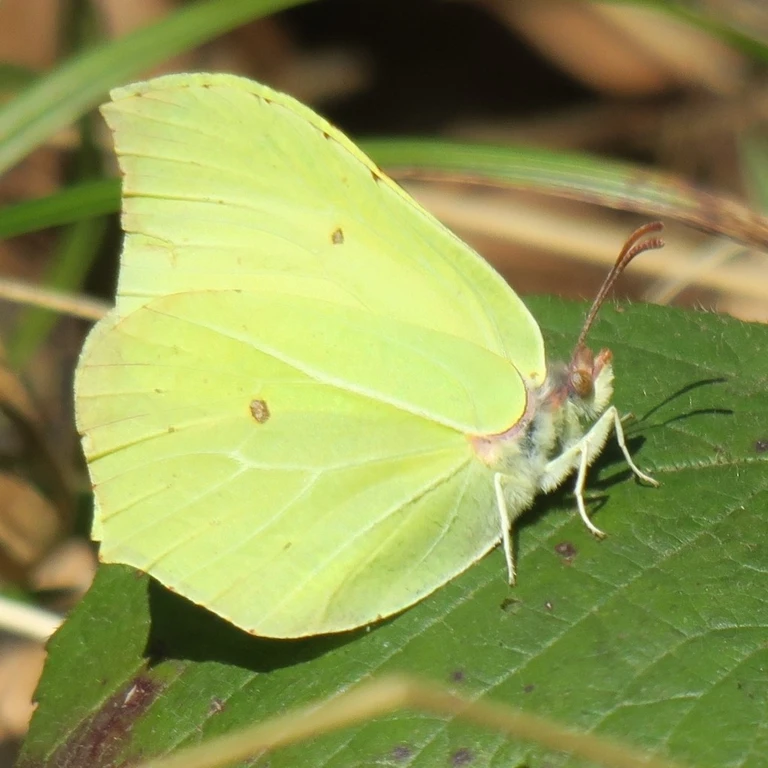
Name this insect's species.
Gonepteryx rhamni
